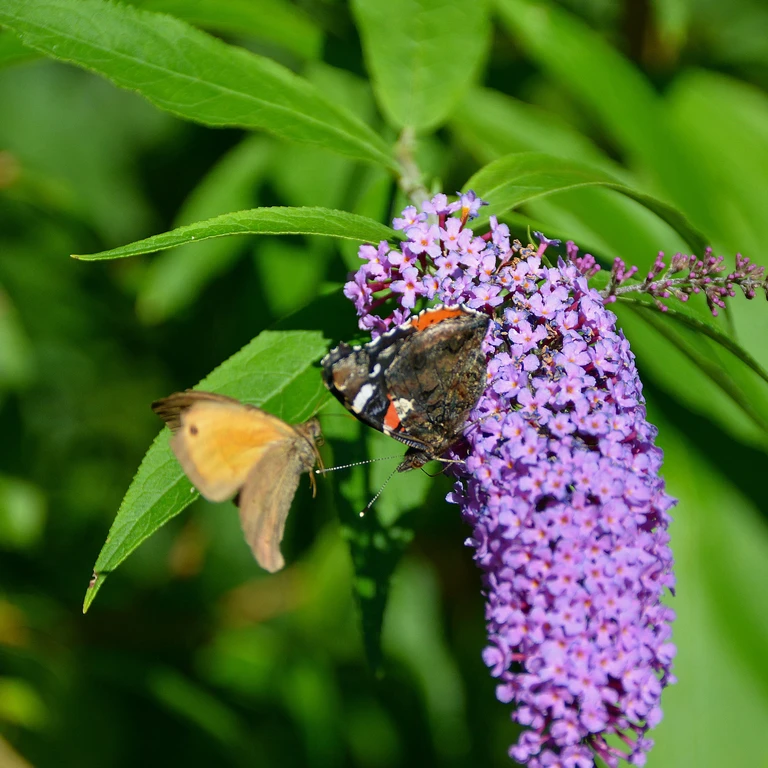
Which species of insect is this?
Vanessa atalanta
